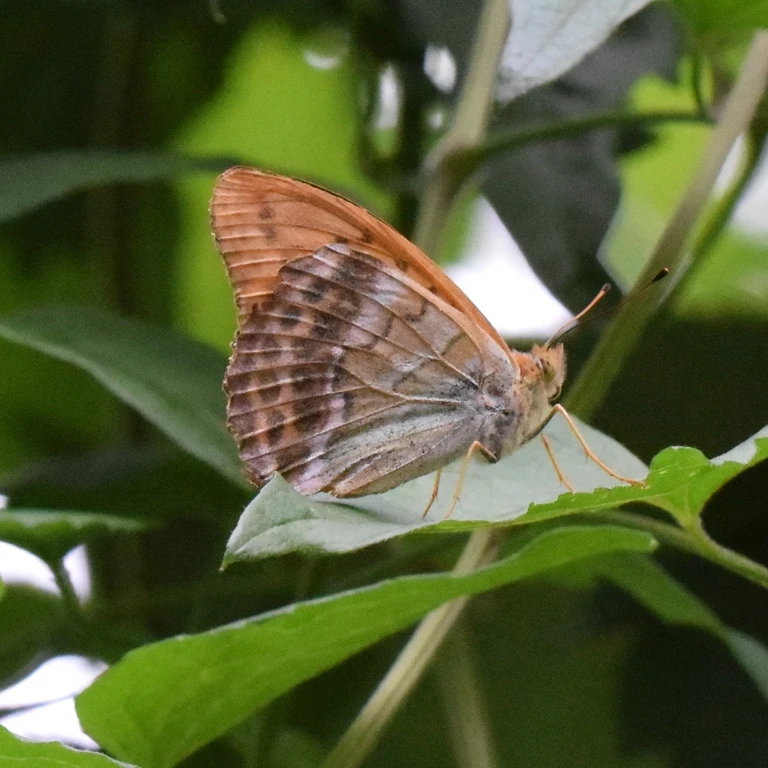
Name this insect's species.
Argynnis paphia
